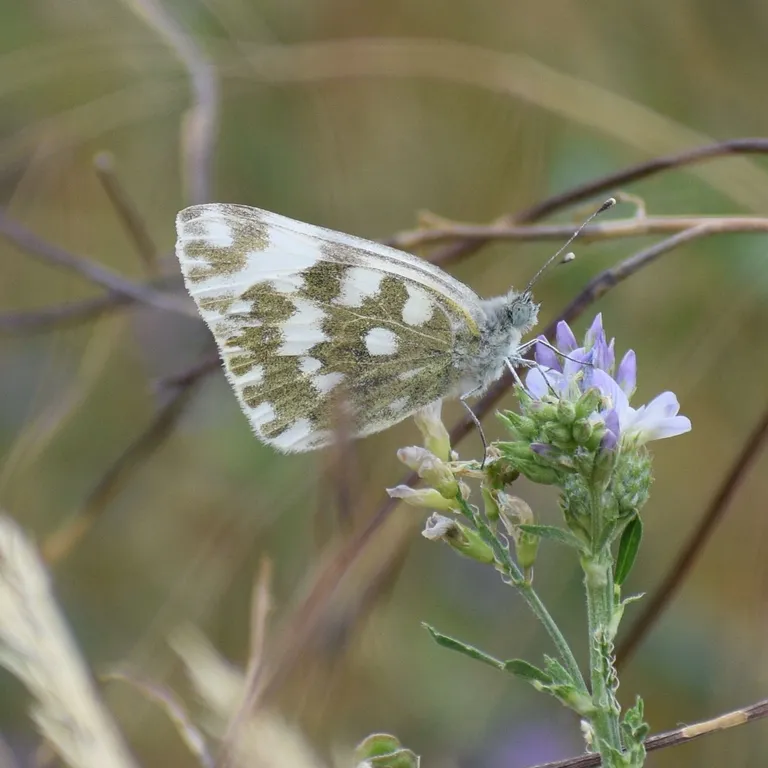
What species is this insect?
Pontia edusa
